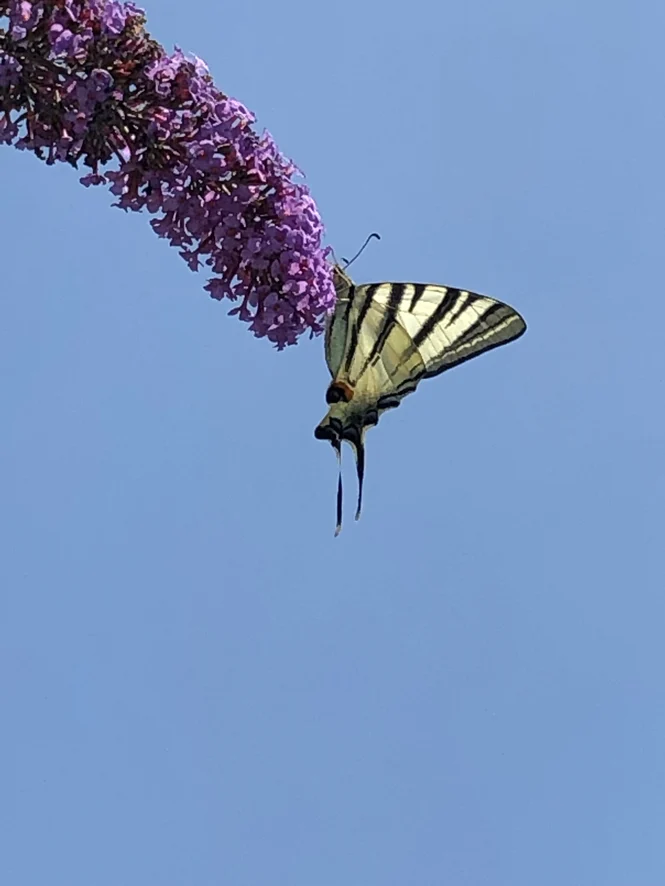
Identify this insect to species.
Iphiclides podalirius
